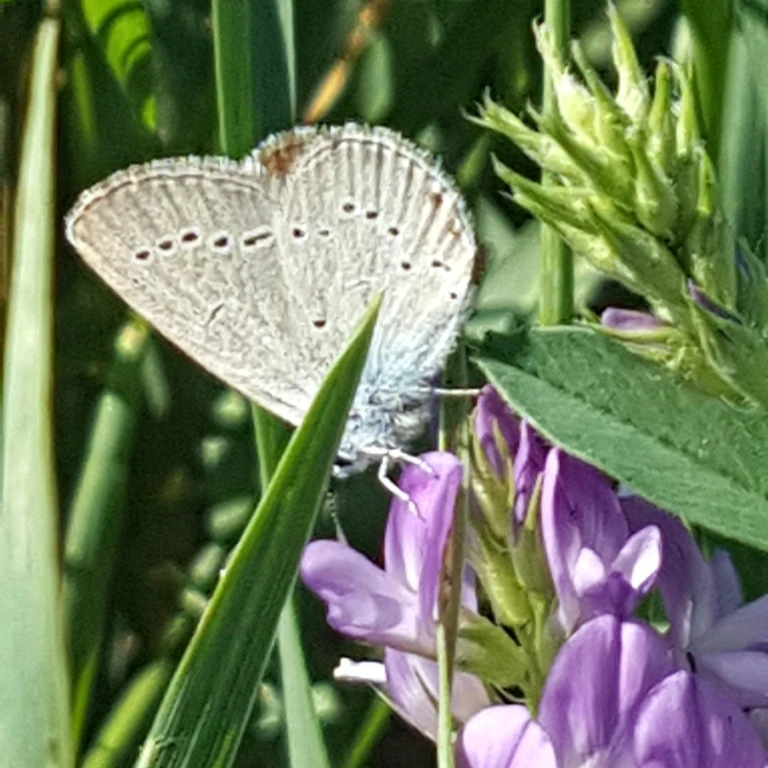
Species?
Cupido minimus
